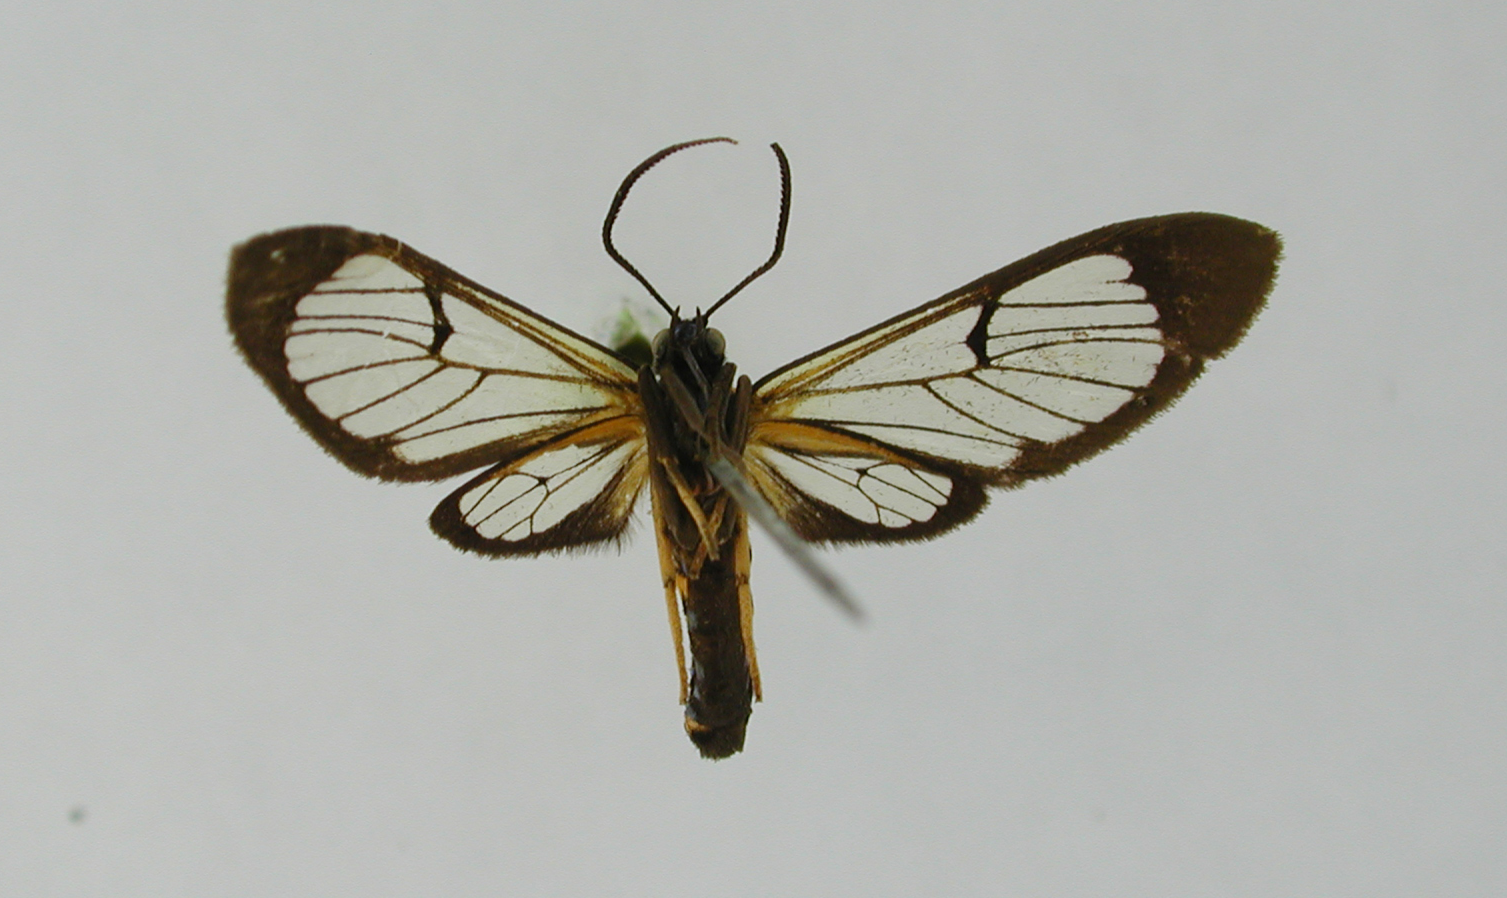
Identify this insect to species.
Cosmosoma cermena
